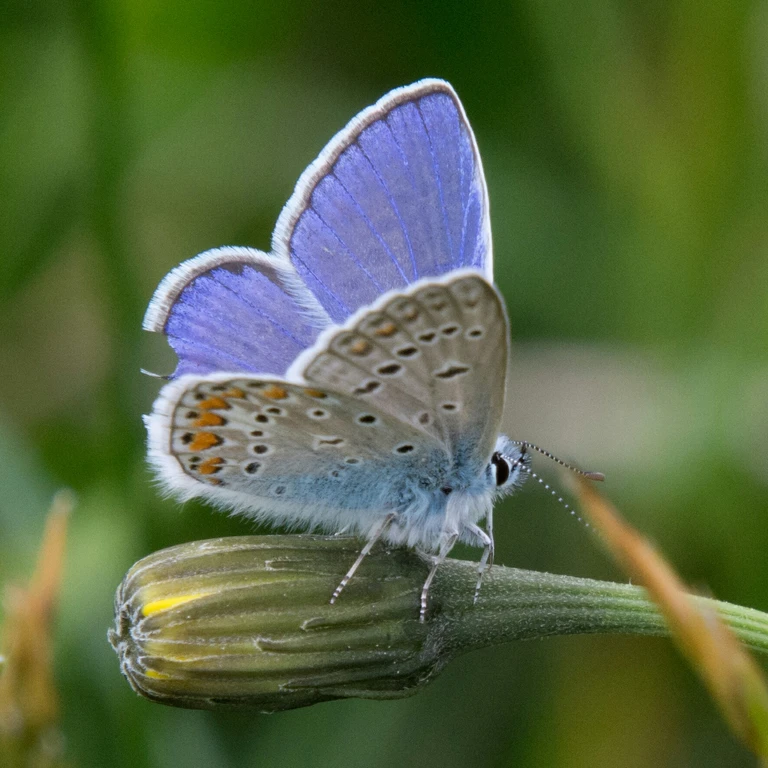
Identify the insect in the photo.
Polyommatus icarus
